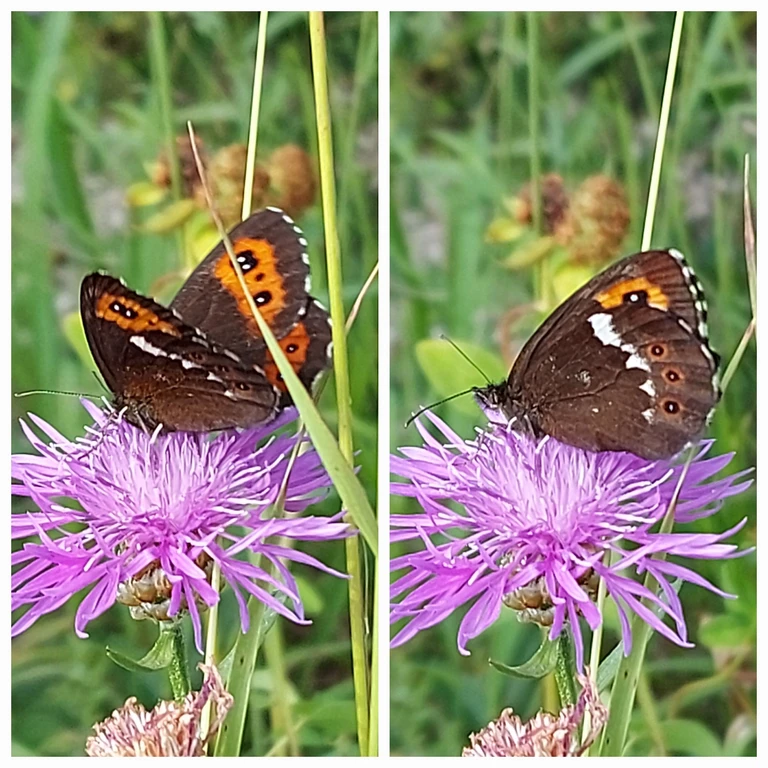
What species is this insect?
Erebia ligea
